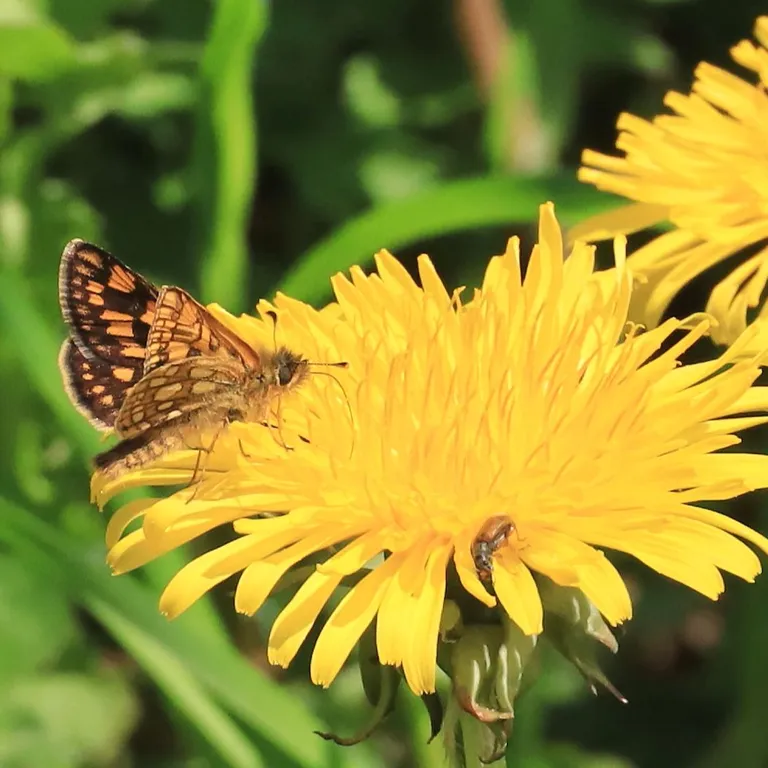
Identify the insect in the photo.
Carterocephalus palaemon
